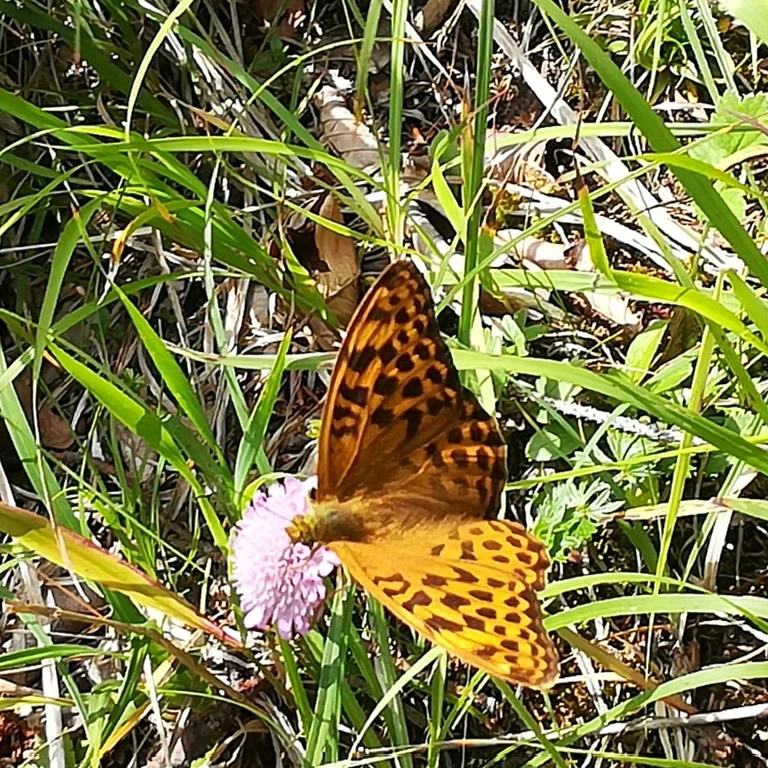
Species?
Argynnis paphia
